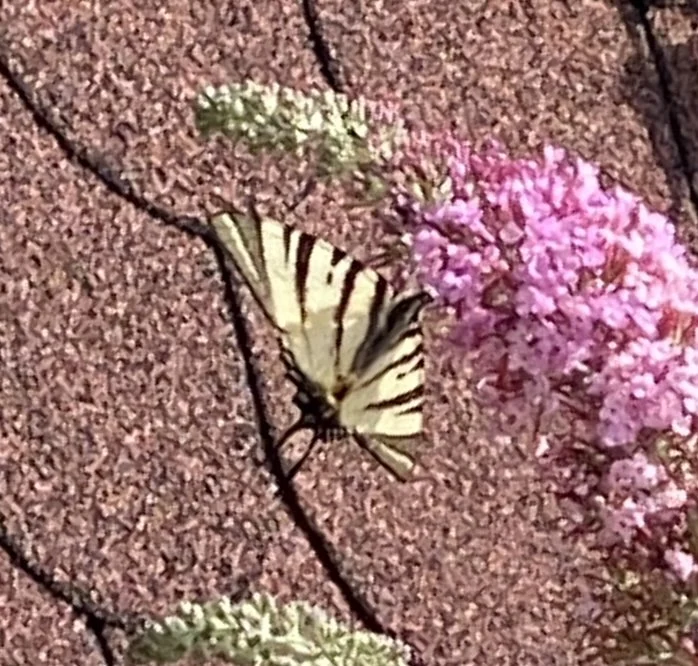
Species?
Iphiclides podalirius
